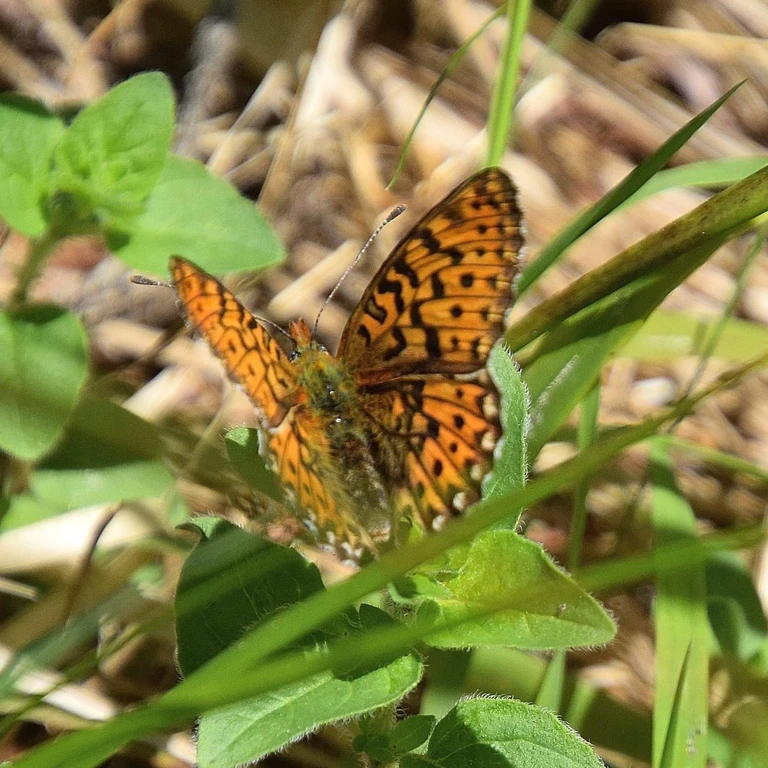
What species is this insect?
Boloria euphrosyne (also Clossiana euphrosyne)
